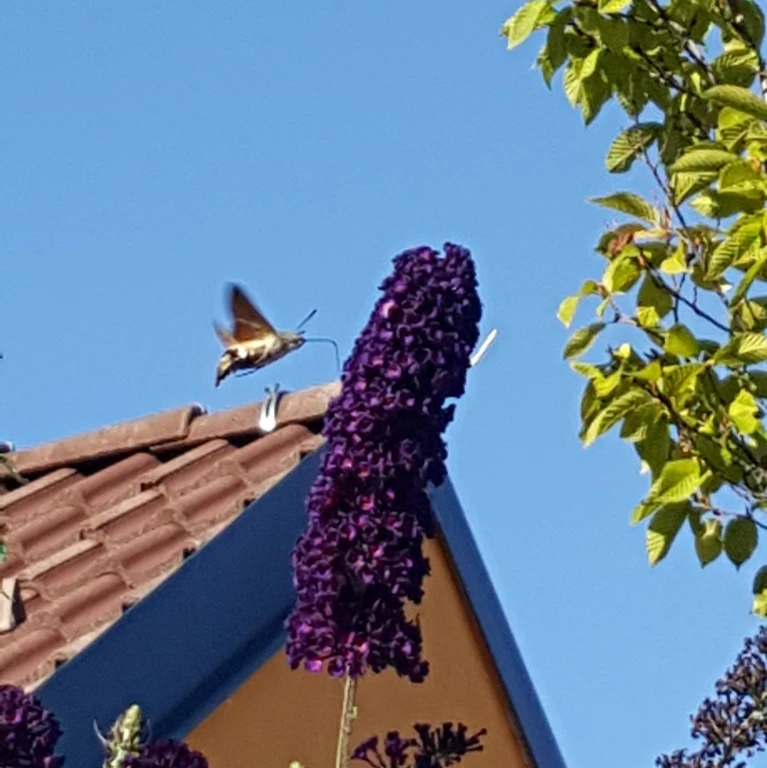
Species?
Macroglossum stellatarum
